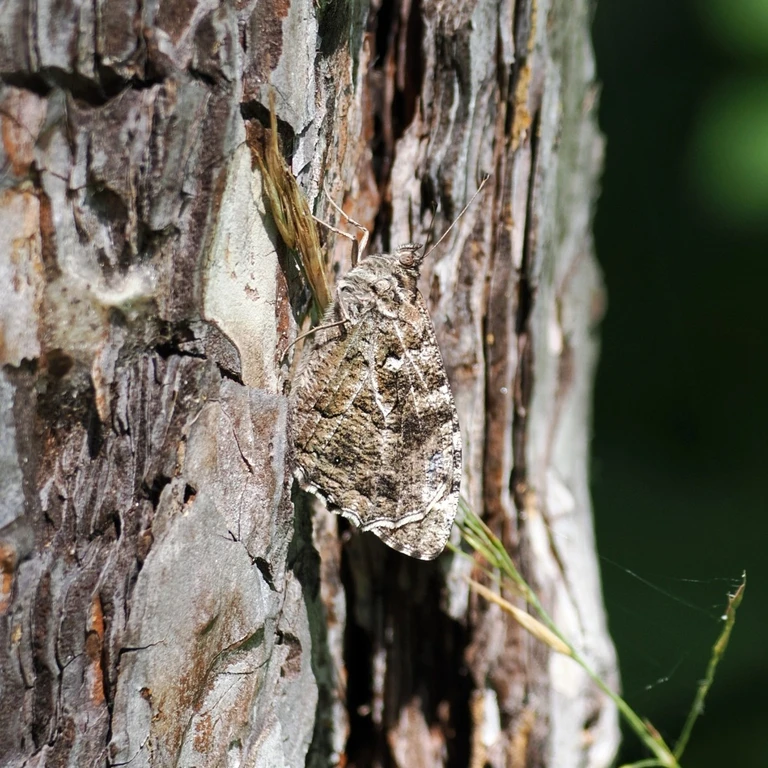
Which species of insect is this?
Hipparchia semele
